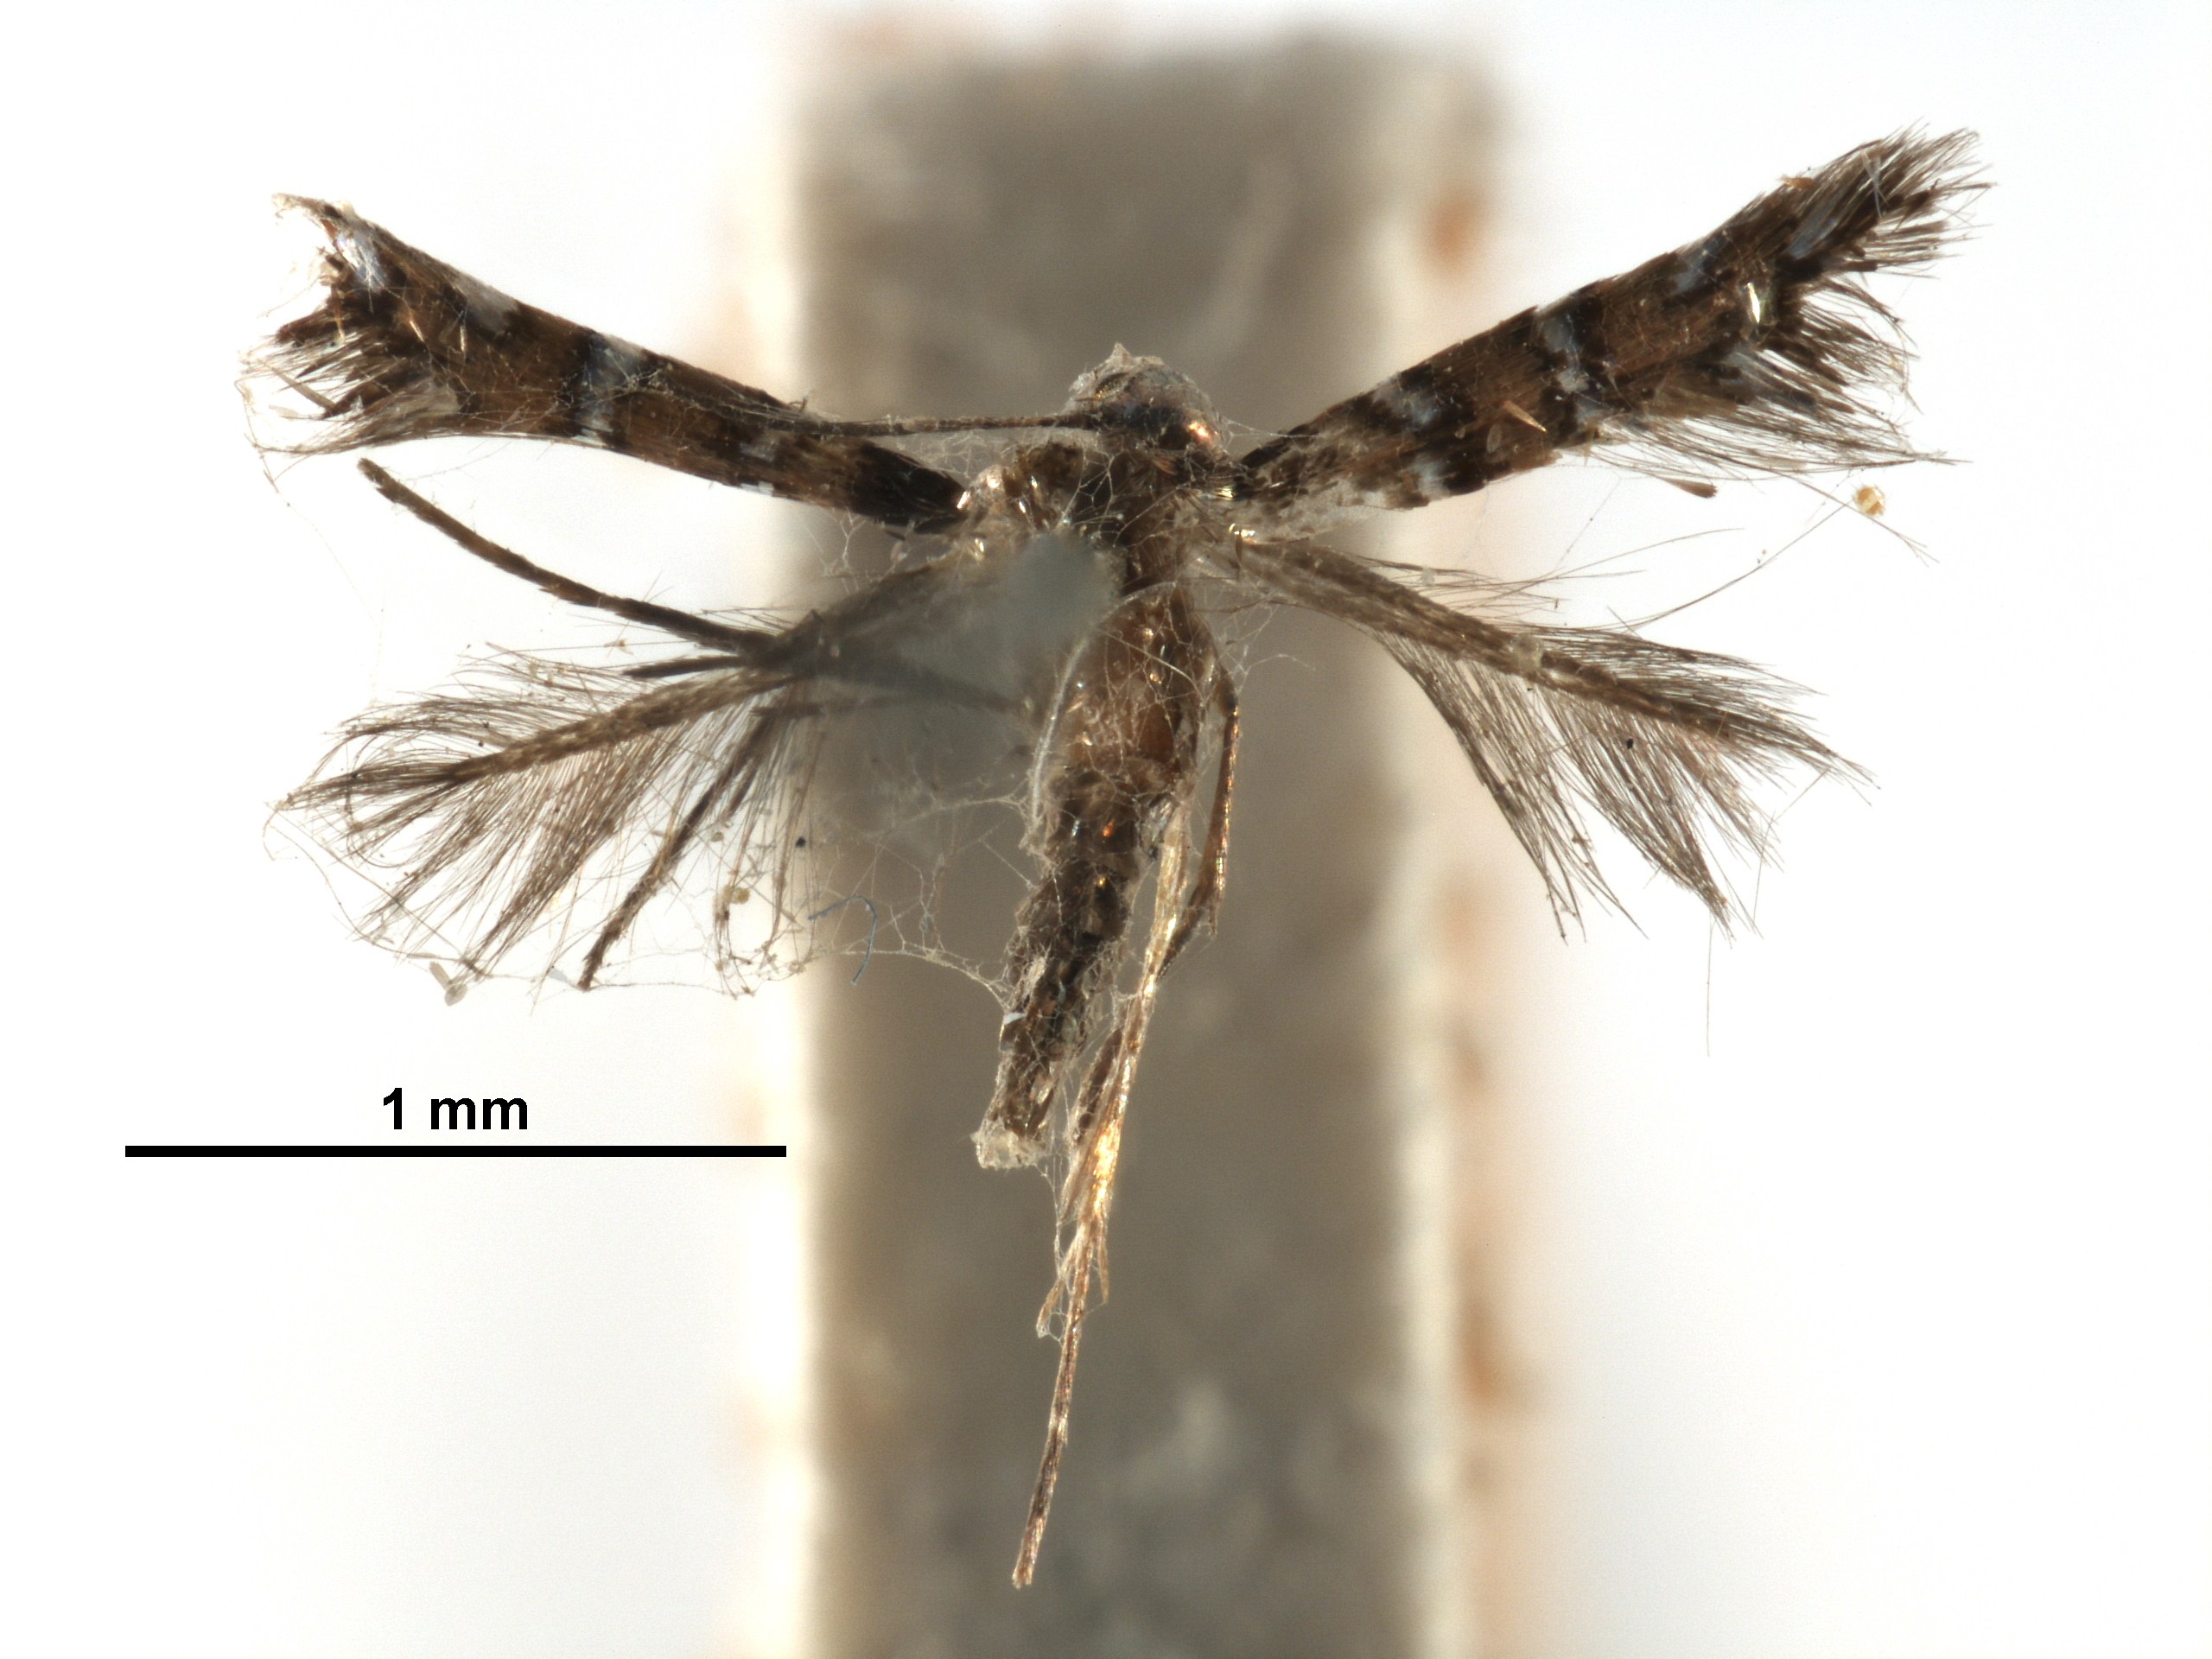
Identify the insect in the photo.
Phyllonorycter aglaozona
